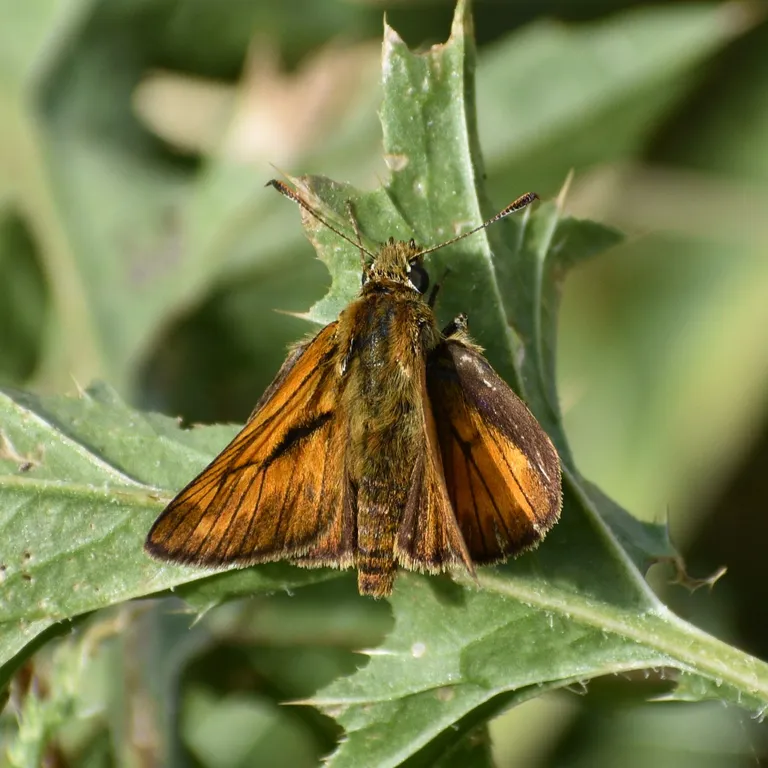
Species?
Ochlodes sylvanus (also Ochlodes venata)
